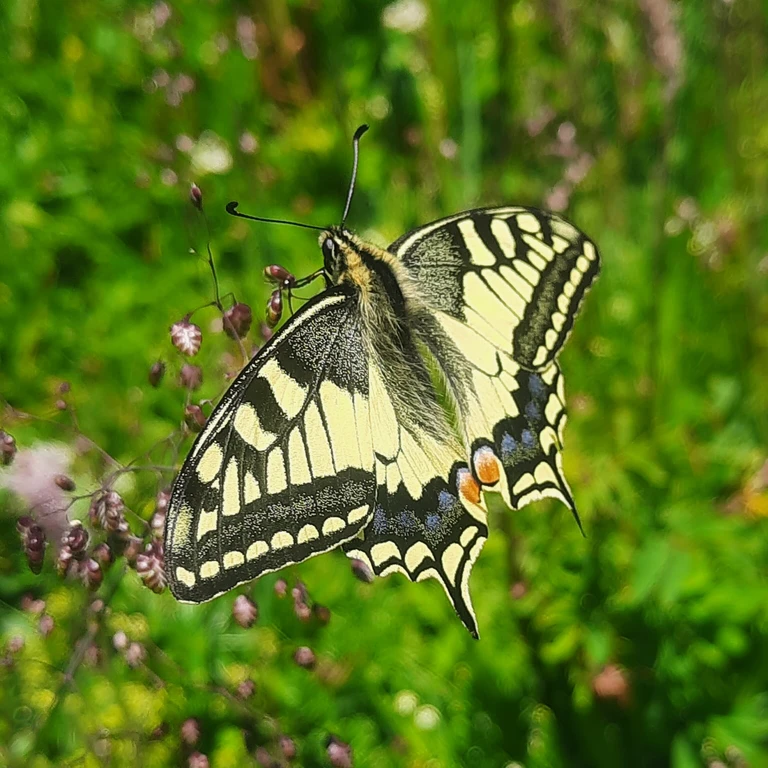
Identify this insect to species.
Papilio machaon
